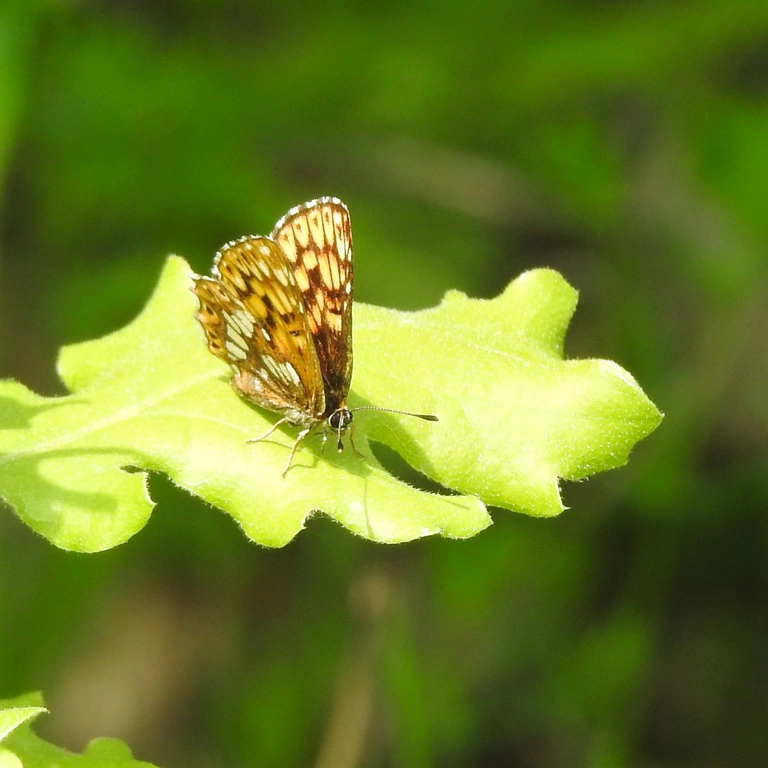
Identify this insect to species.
Hamearis lucina
